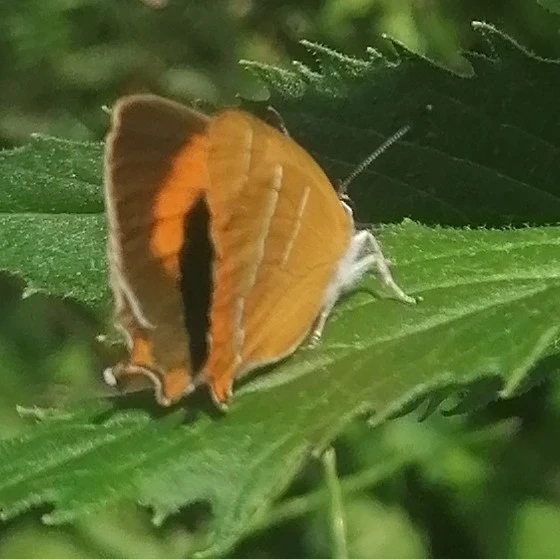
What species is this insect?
Thecla betulae
